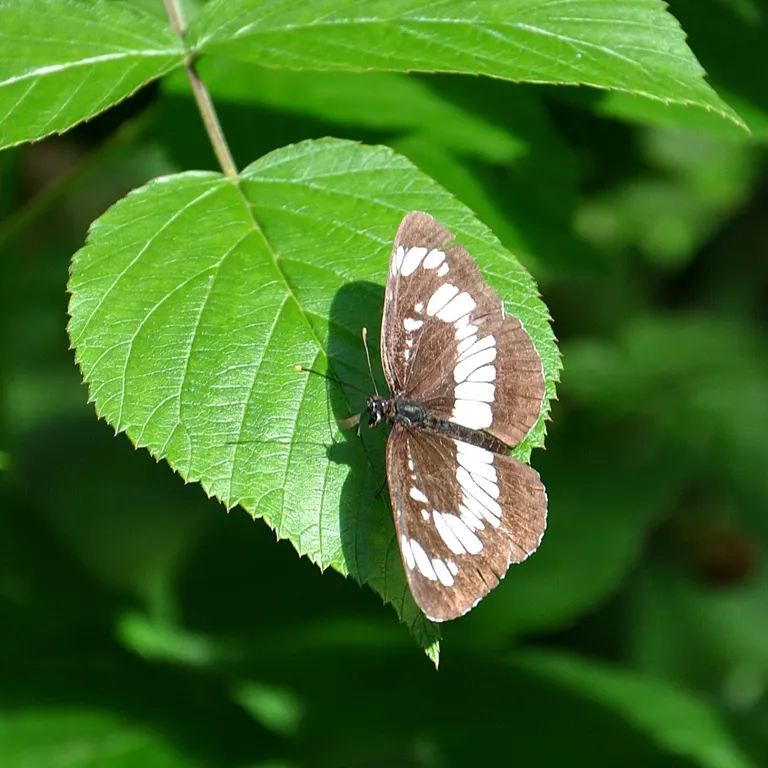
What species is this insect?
Neptis rivularis
